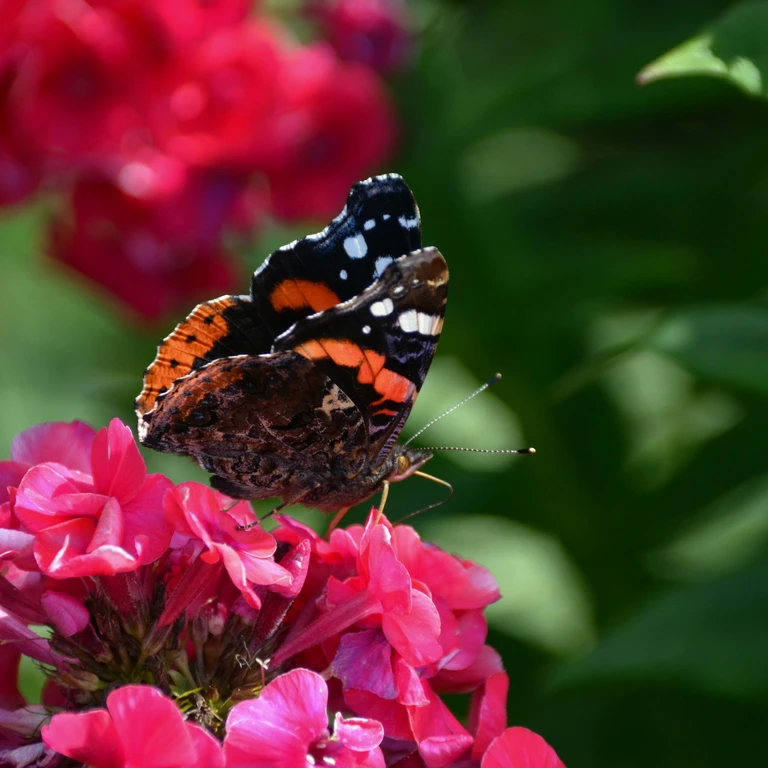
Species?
Vanessa atalanta
